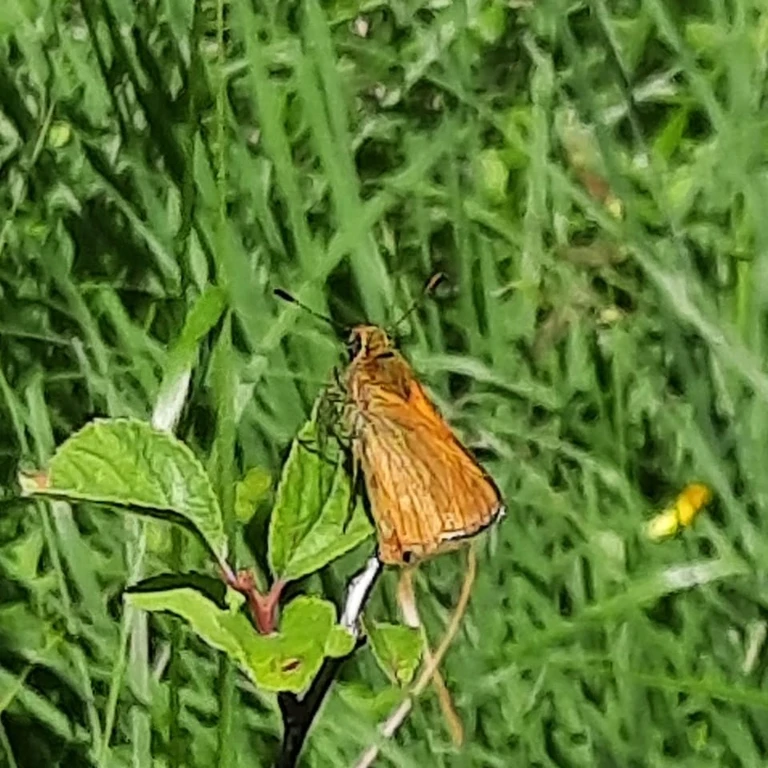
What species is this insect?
Ochlodes sylvanus (also Ochlodes venata)
